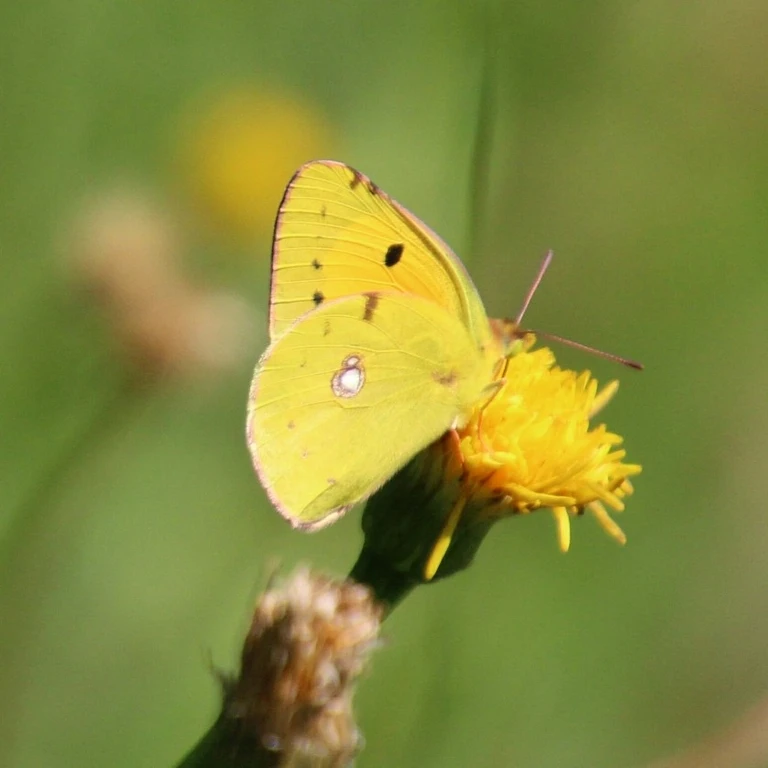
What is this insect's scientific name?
Colias croceus
